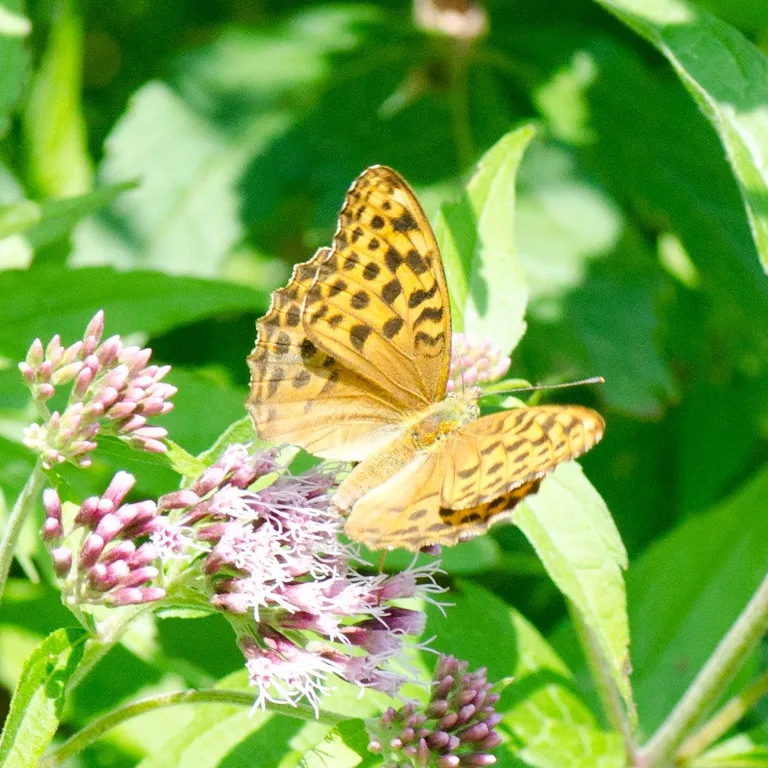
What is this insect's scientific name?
Argynnis paphia
